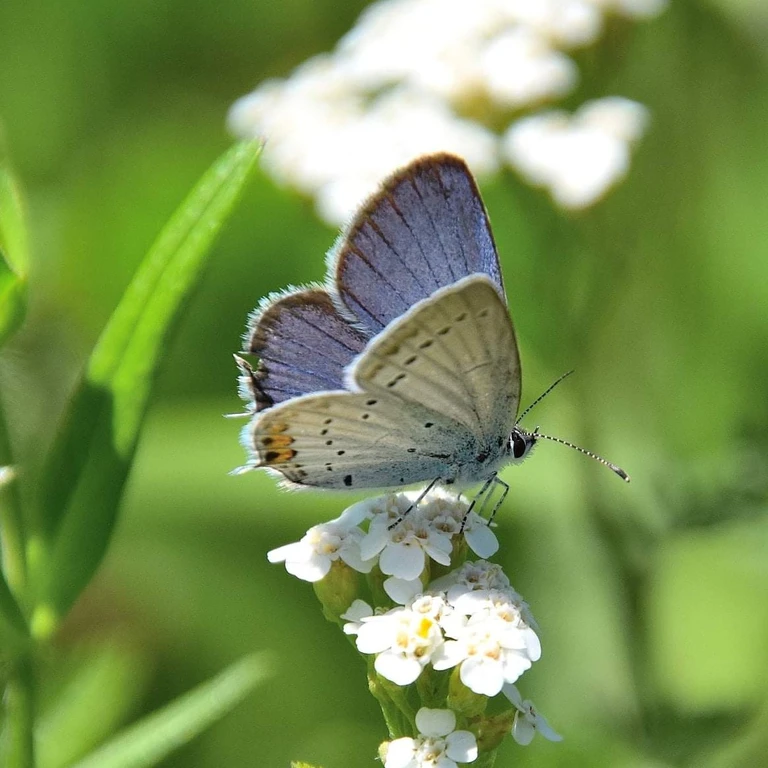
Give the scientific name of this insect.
Cupido argiades (also Elkalyce argiades)
